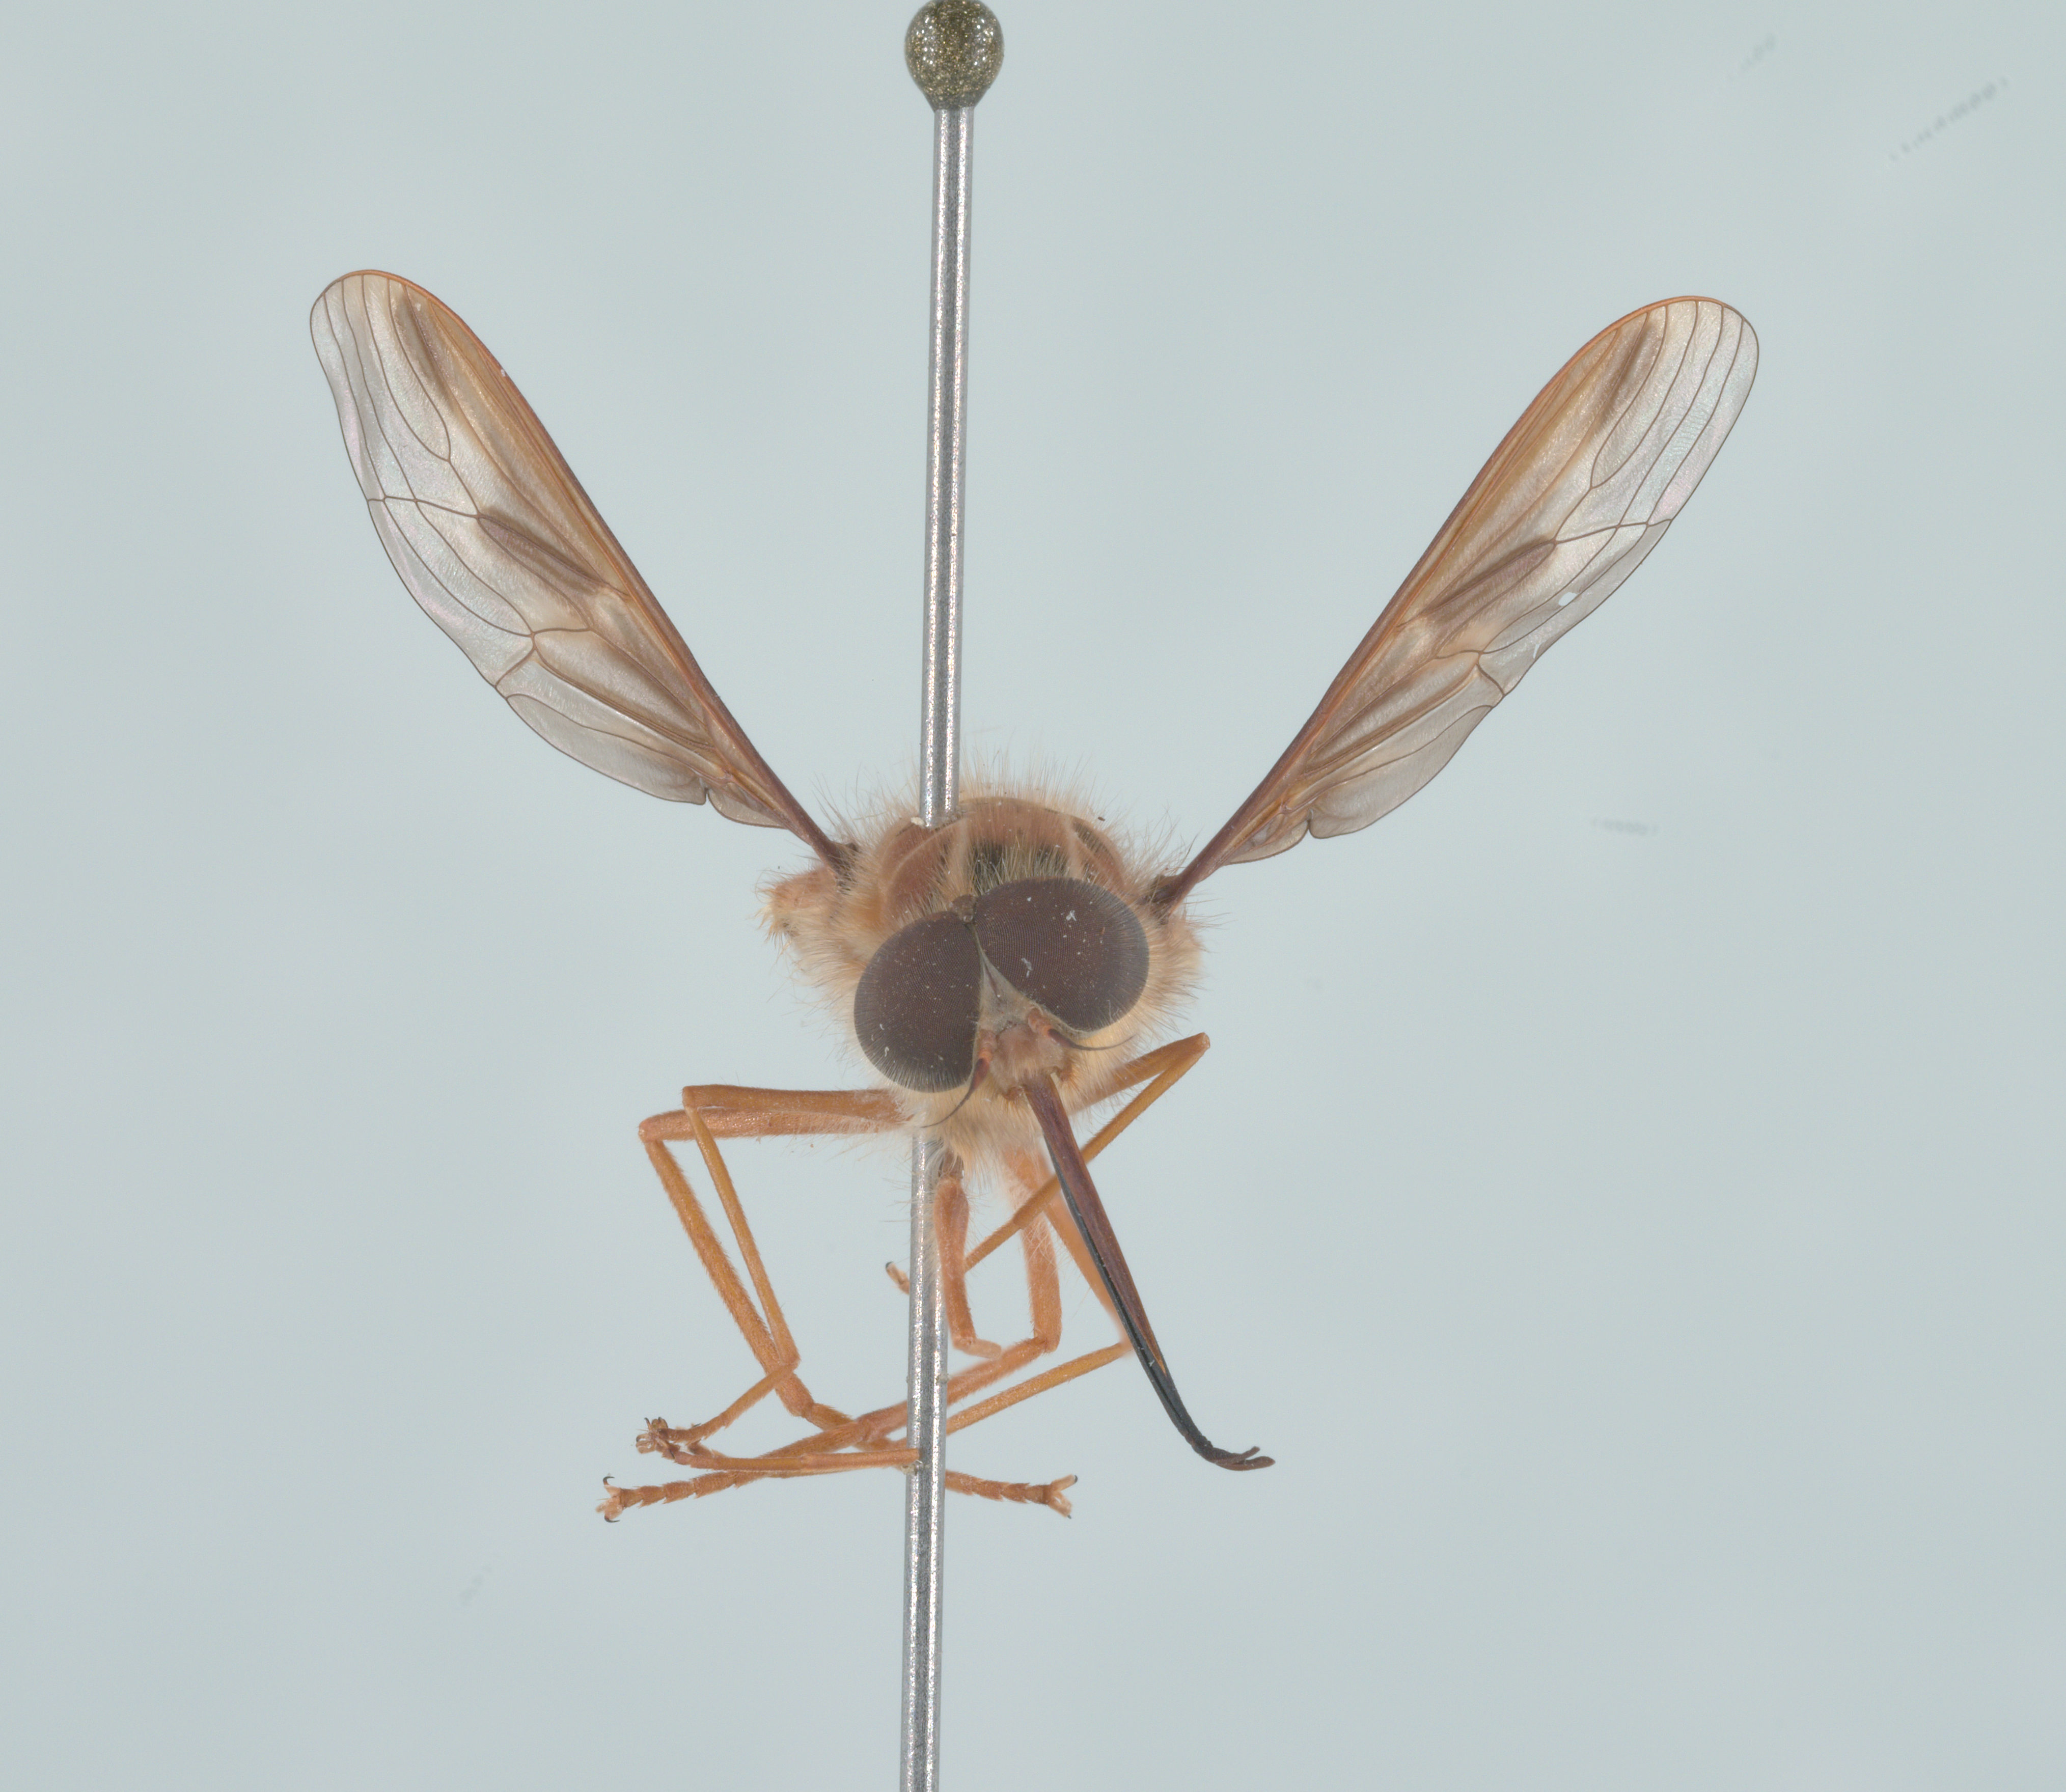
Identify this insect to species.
Hirmoneura nubipennis (also Trichophthalma nubipennis)
